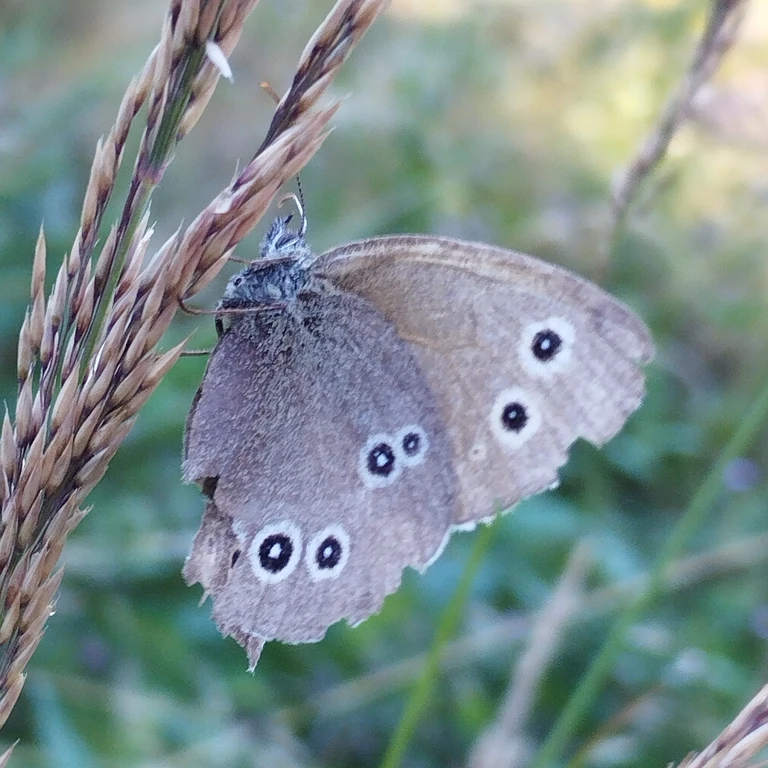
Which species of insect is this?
Aphantopus hyperantus
